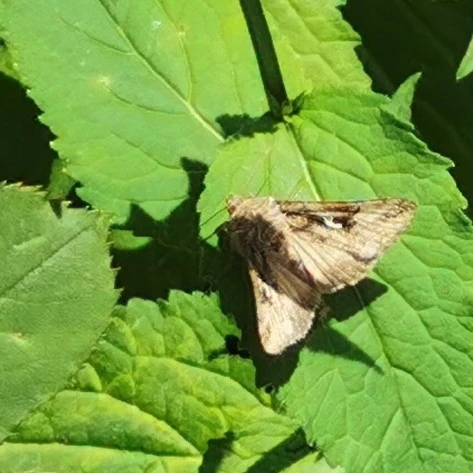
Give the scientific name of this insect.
Autographa gamma
